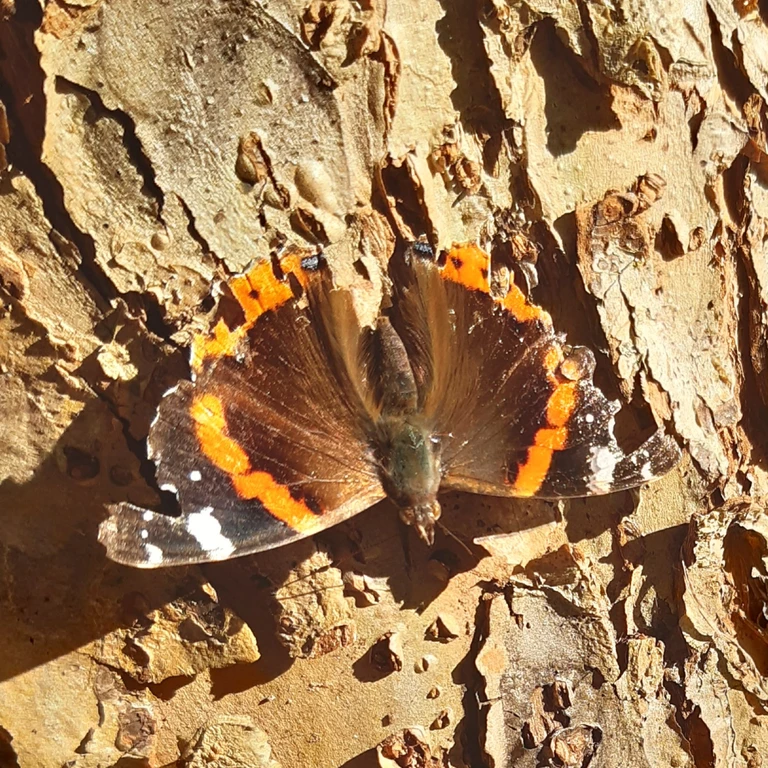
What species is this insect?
Vanessa atalanta
